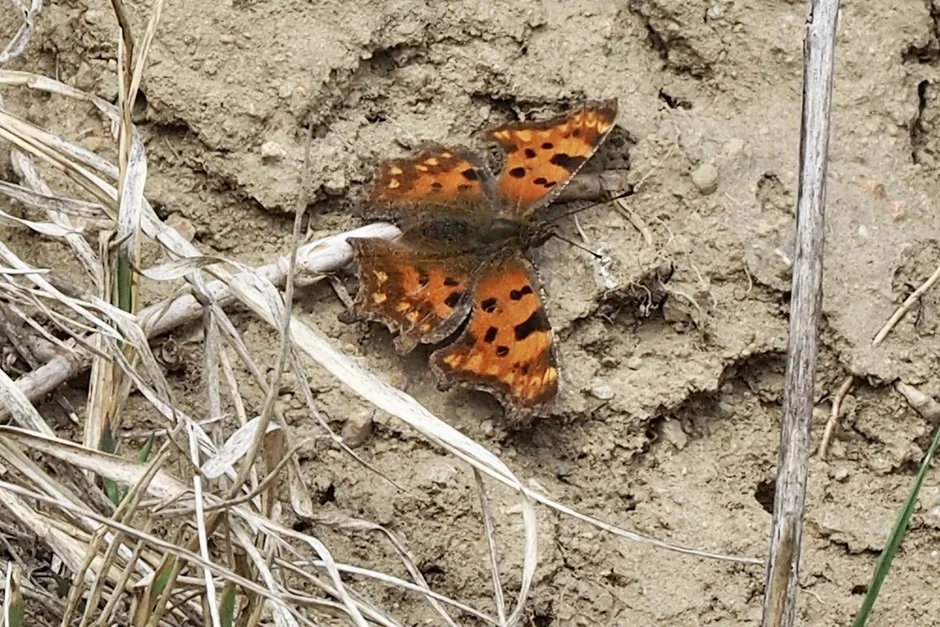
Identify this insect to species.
Polygonia c-album
